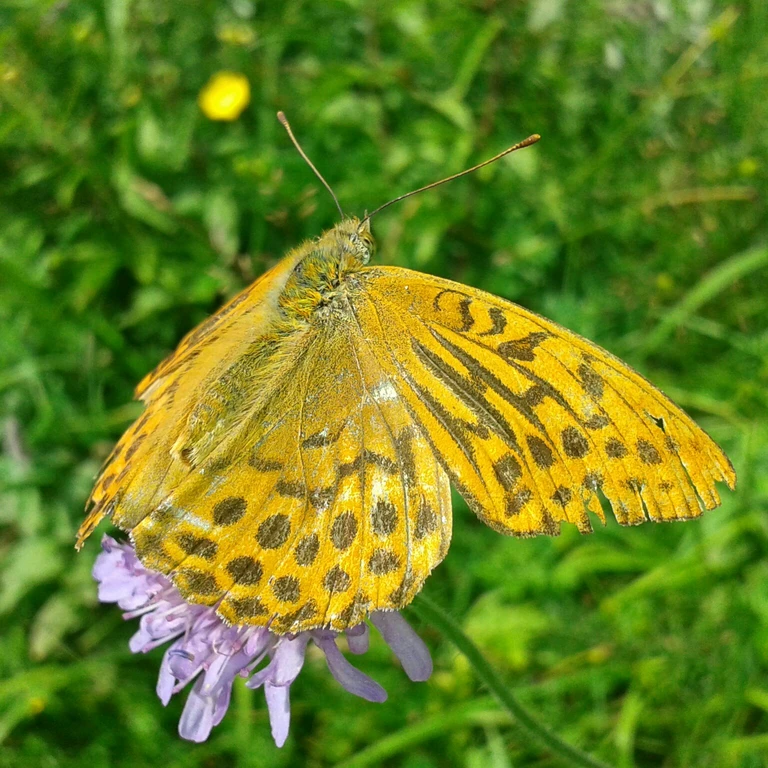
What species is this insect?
Argynnis paphia
